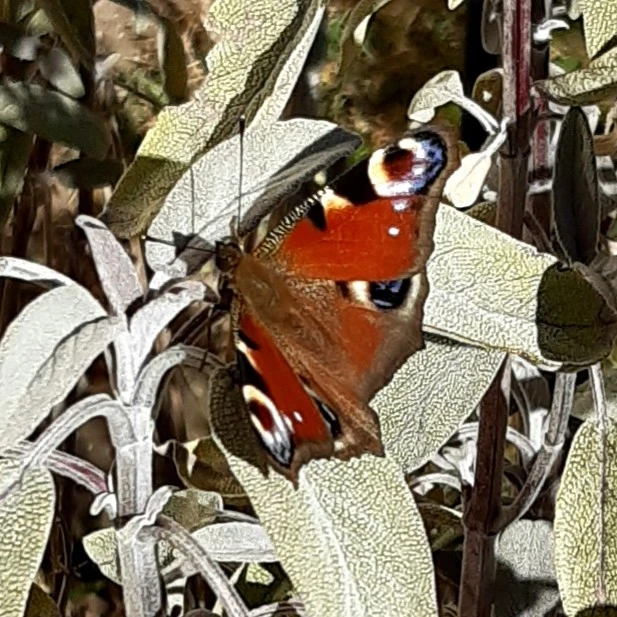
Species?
Aglais io
